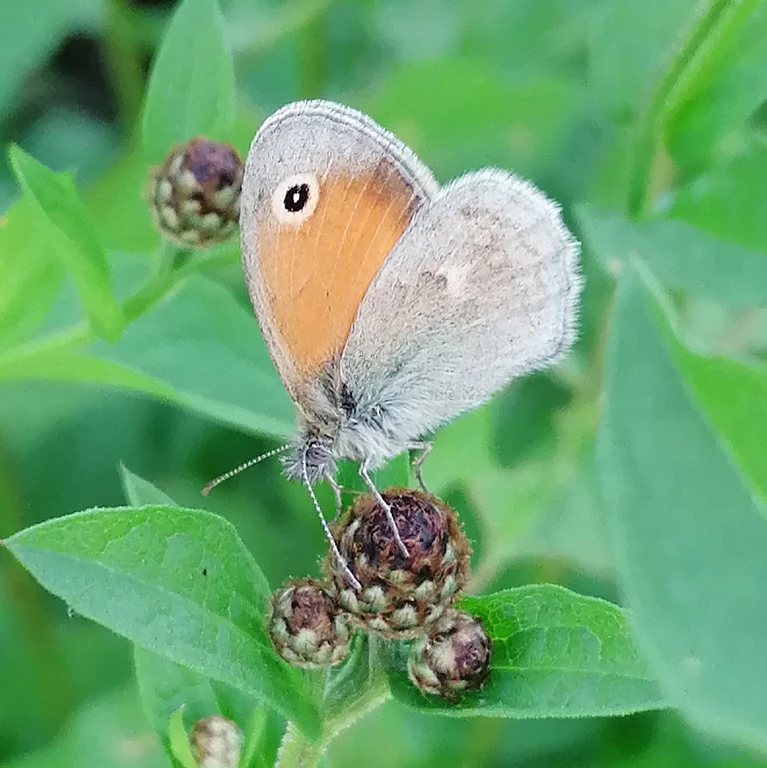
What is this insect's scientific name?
Coenonympha pamphilus
